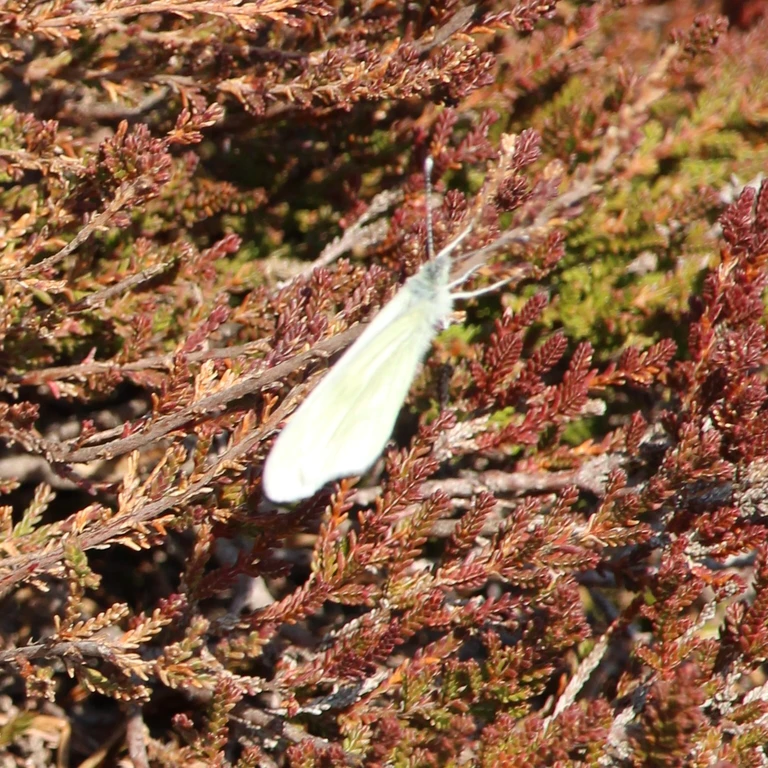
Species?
Leptidea sinapis/juvernica
